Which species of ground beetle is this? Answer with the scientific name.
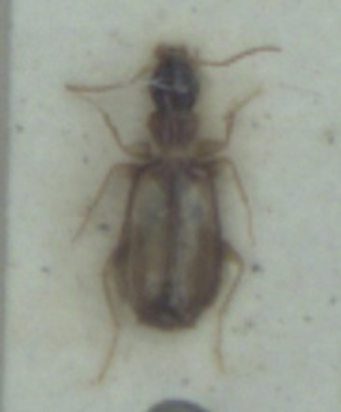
Calodromius spilotus
